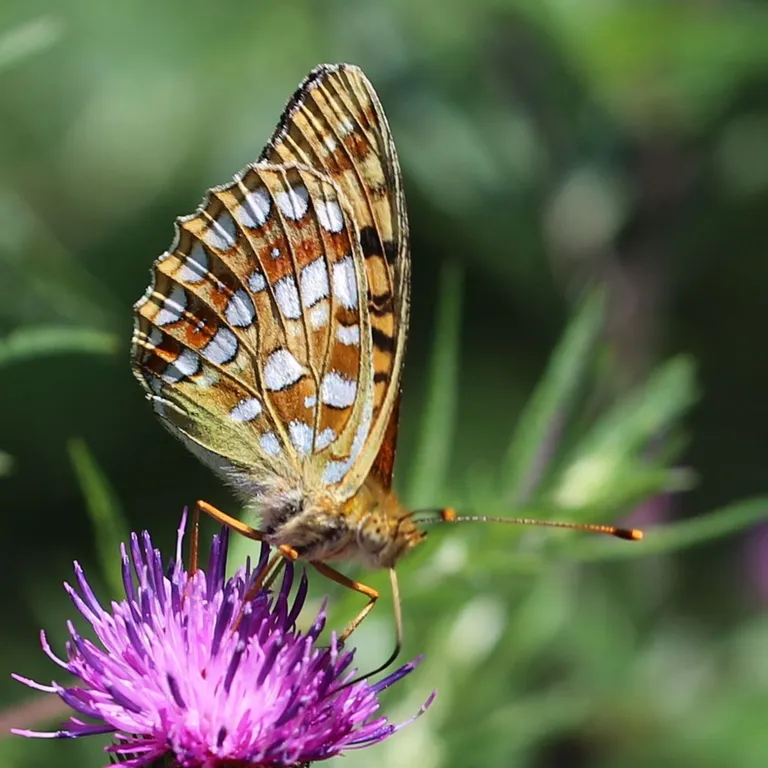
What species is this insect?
Fabriciana adippe
